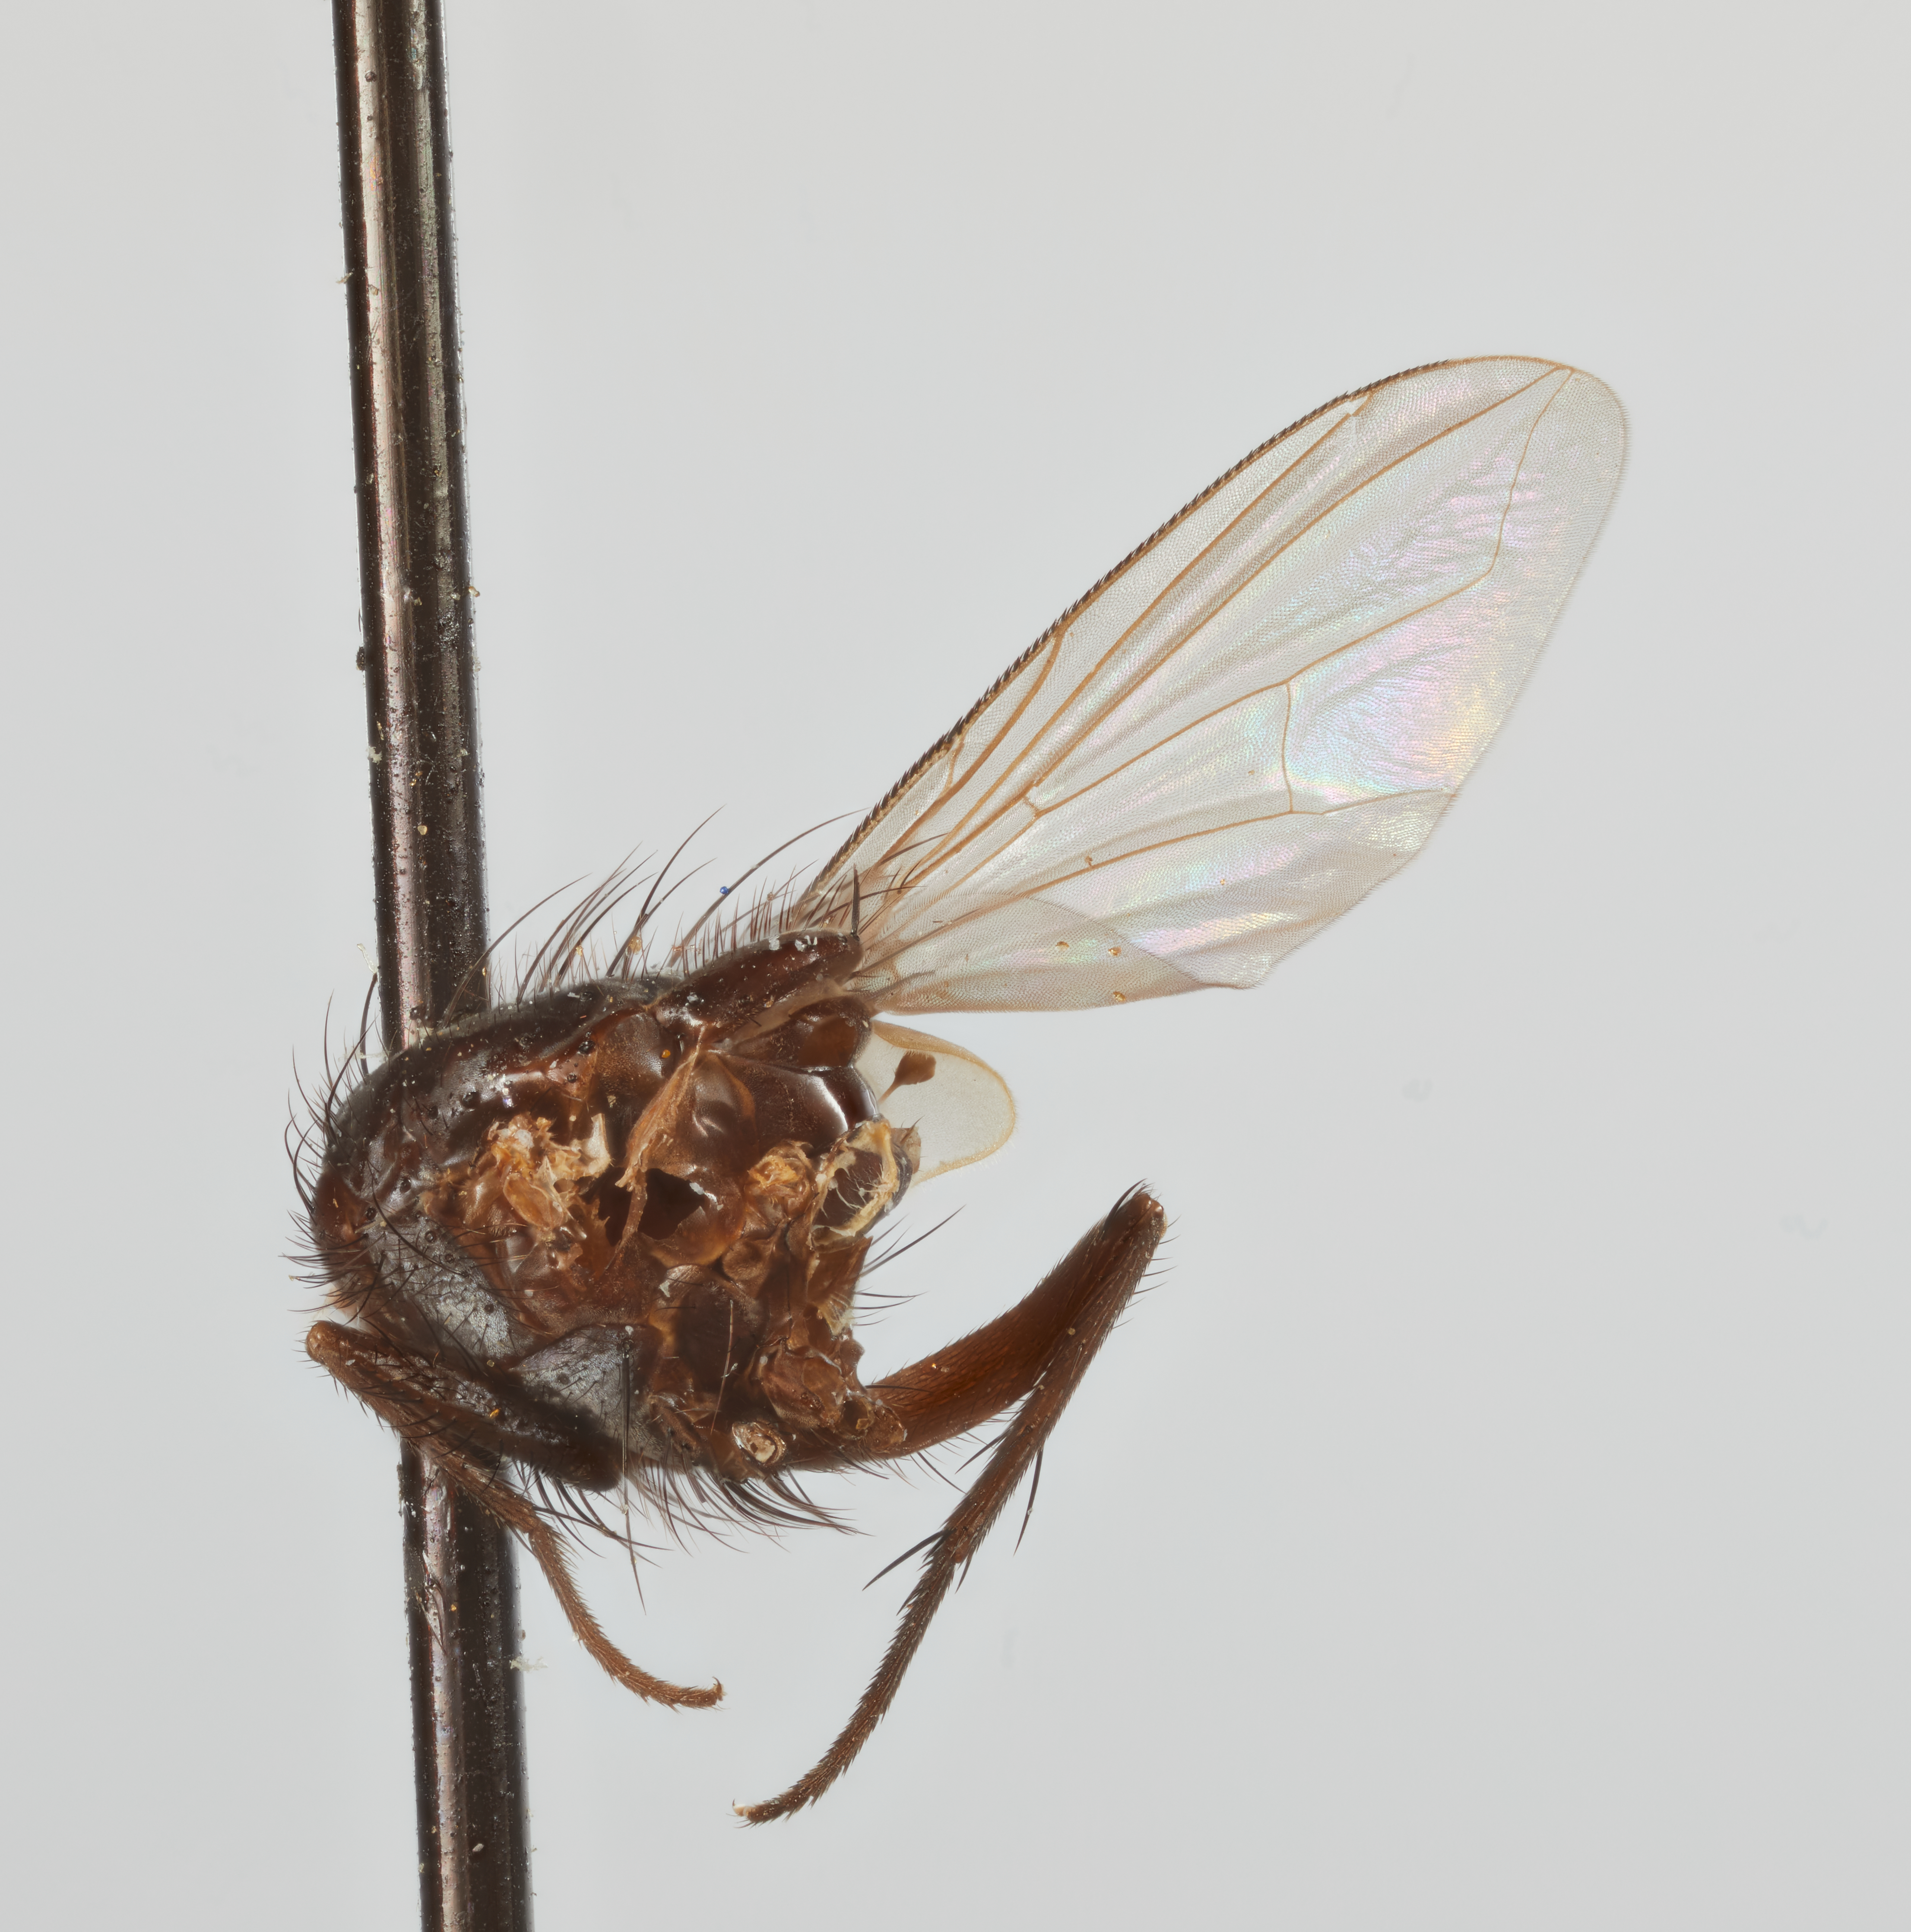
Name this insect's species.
Phaenopsis arabella
